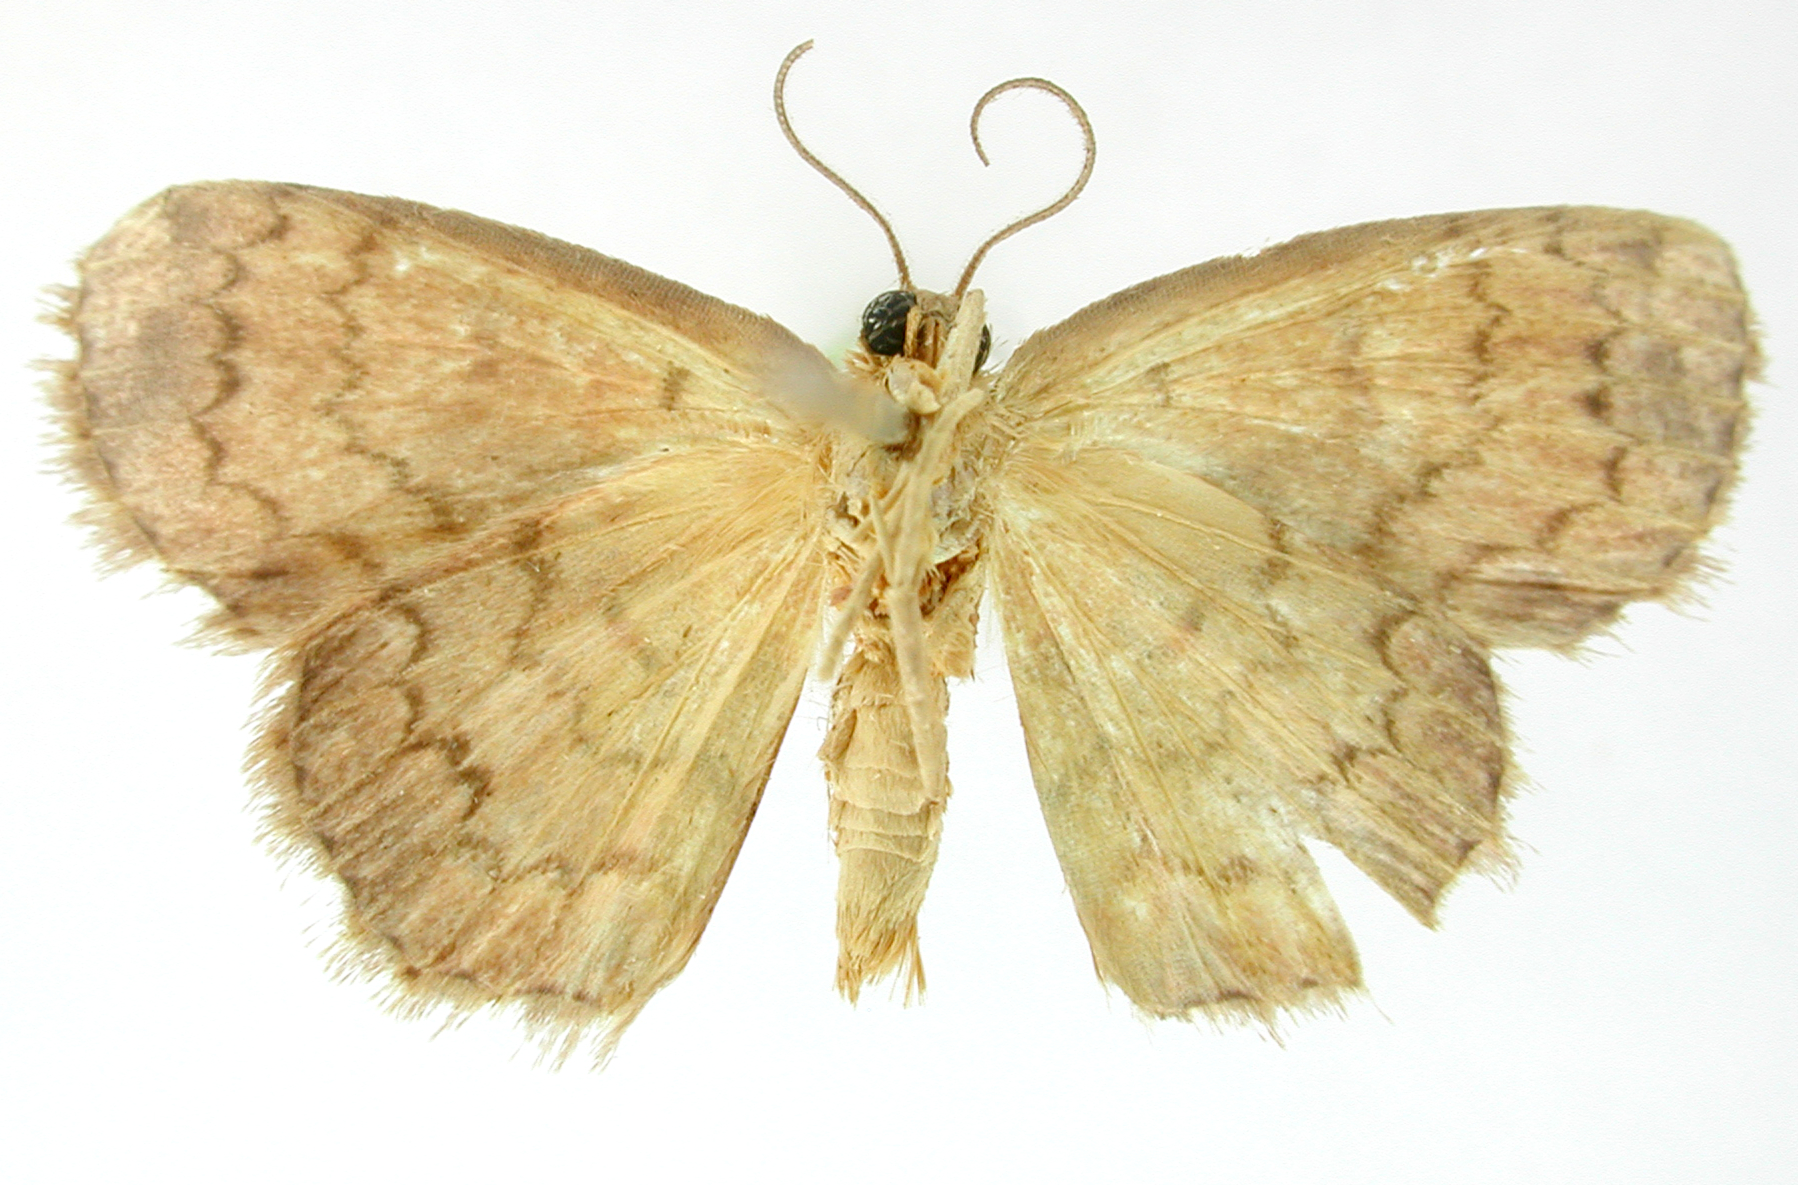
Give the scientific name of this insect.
Melinodes bobaria
